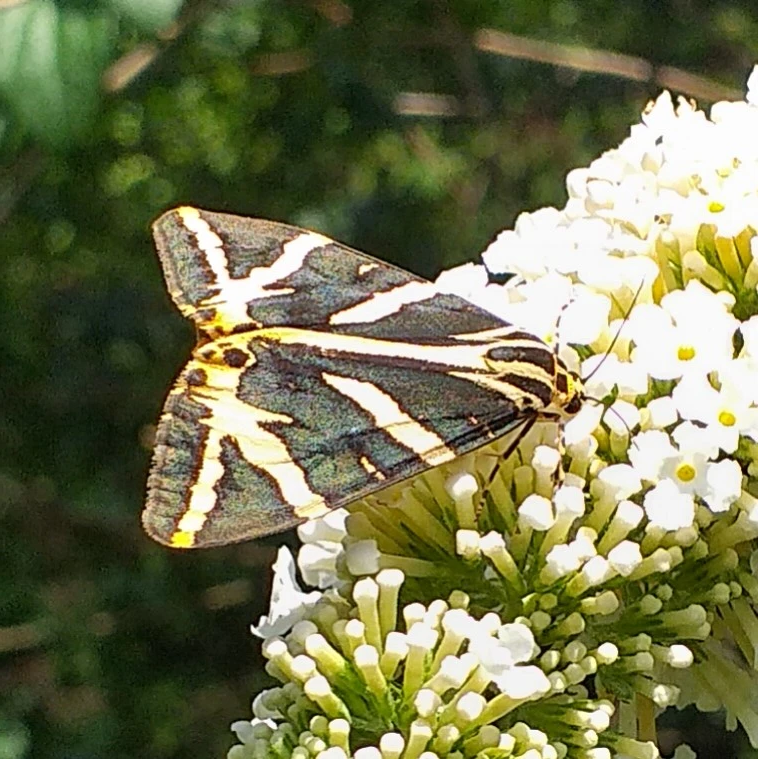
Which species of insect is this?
Euplagia quadripunctaria
